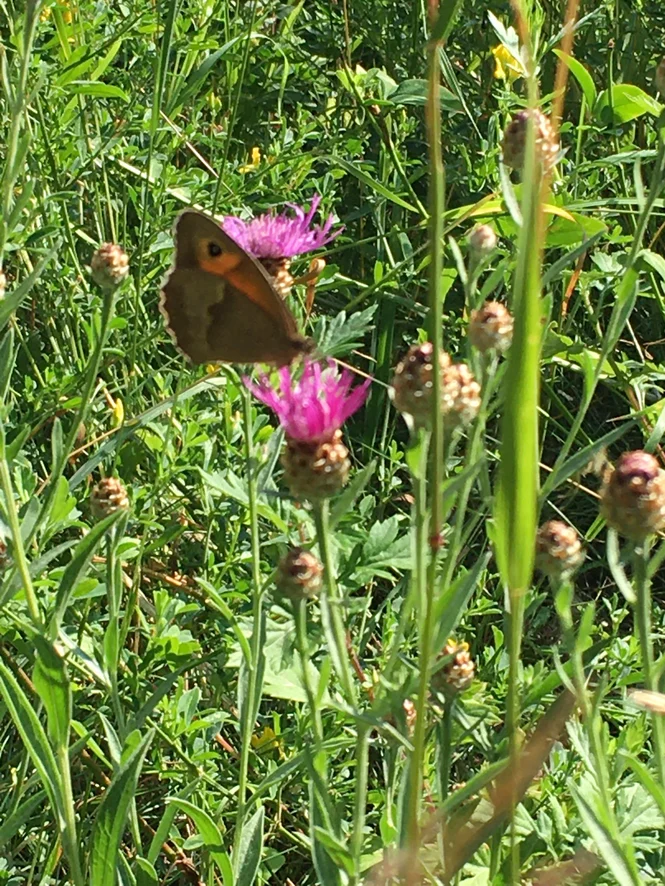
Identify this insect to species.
Maniola jurtina
